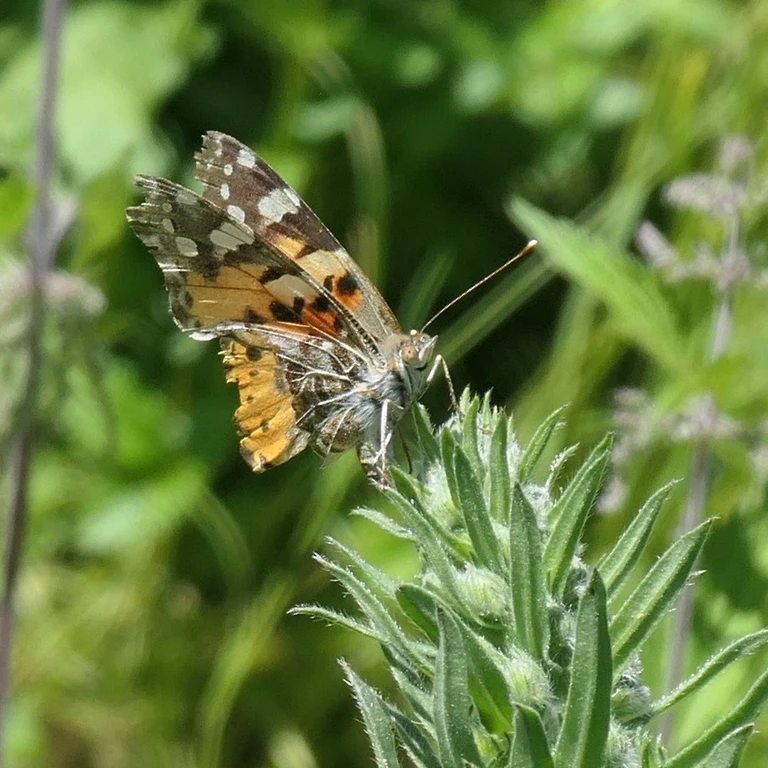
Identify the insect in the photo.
Vanessa cardui
